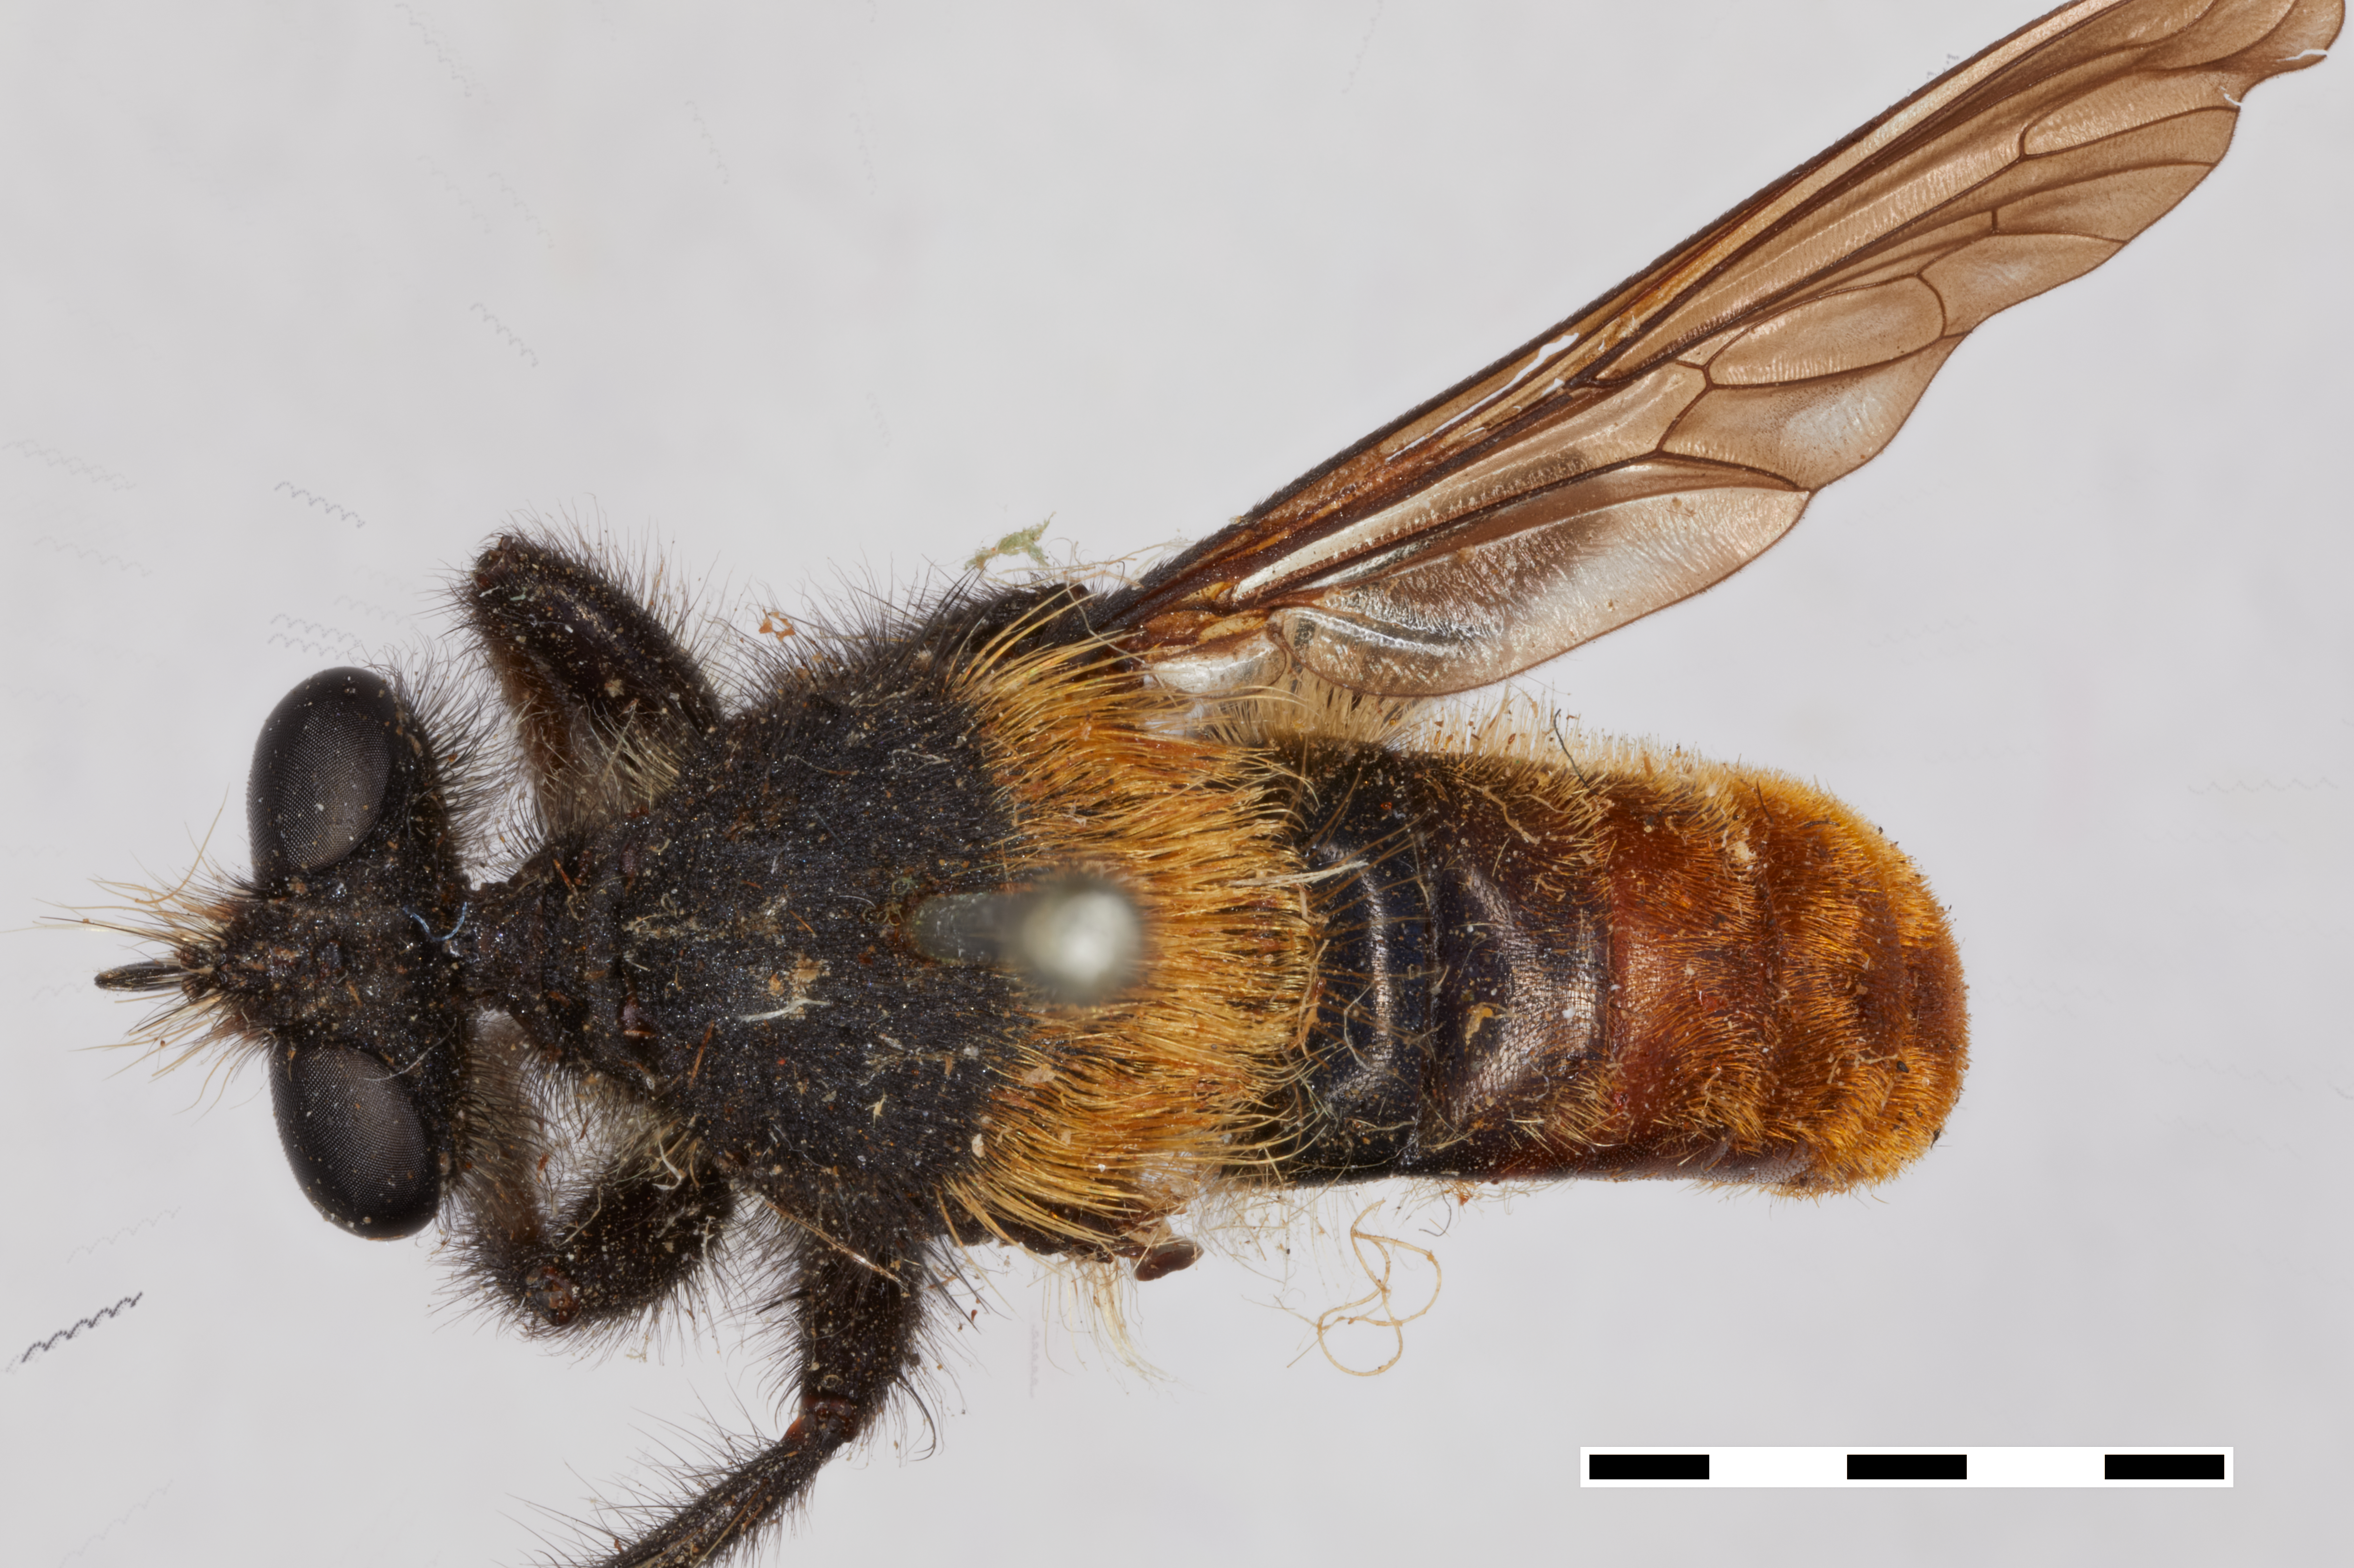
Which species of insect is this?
Laphria coquillettii
